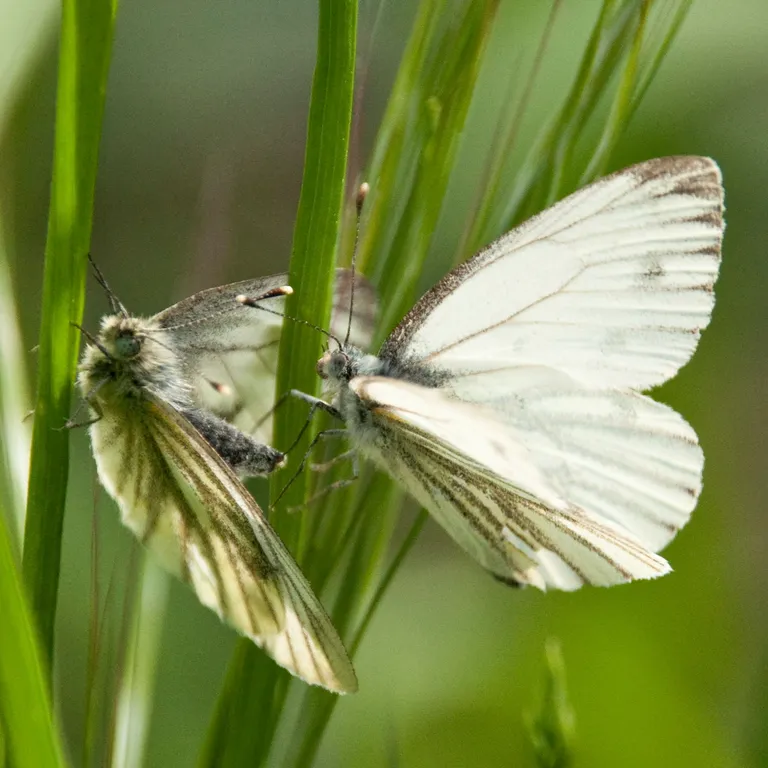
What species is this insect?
Pieris napi
